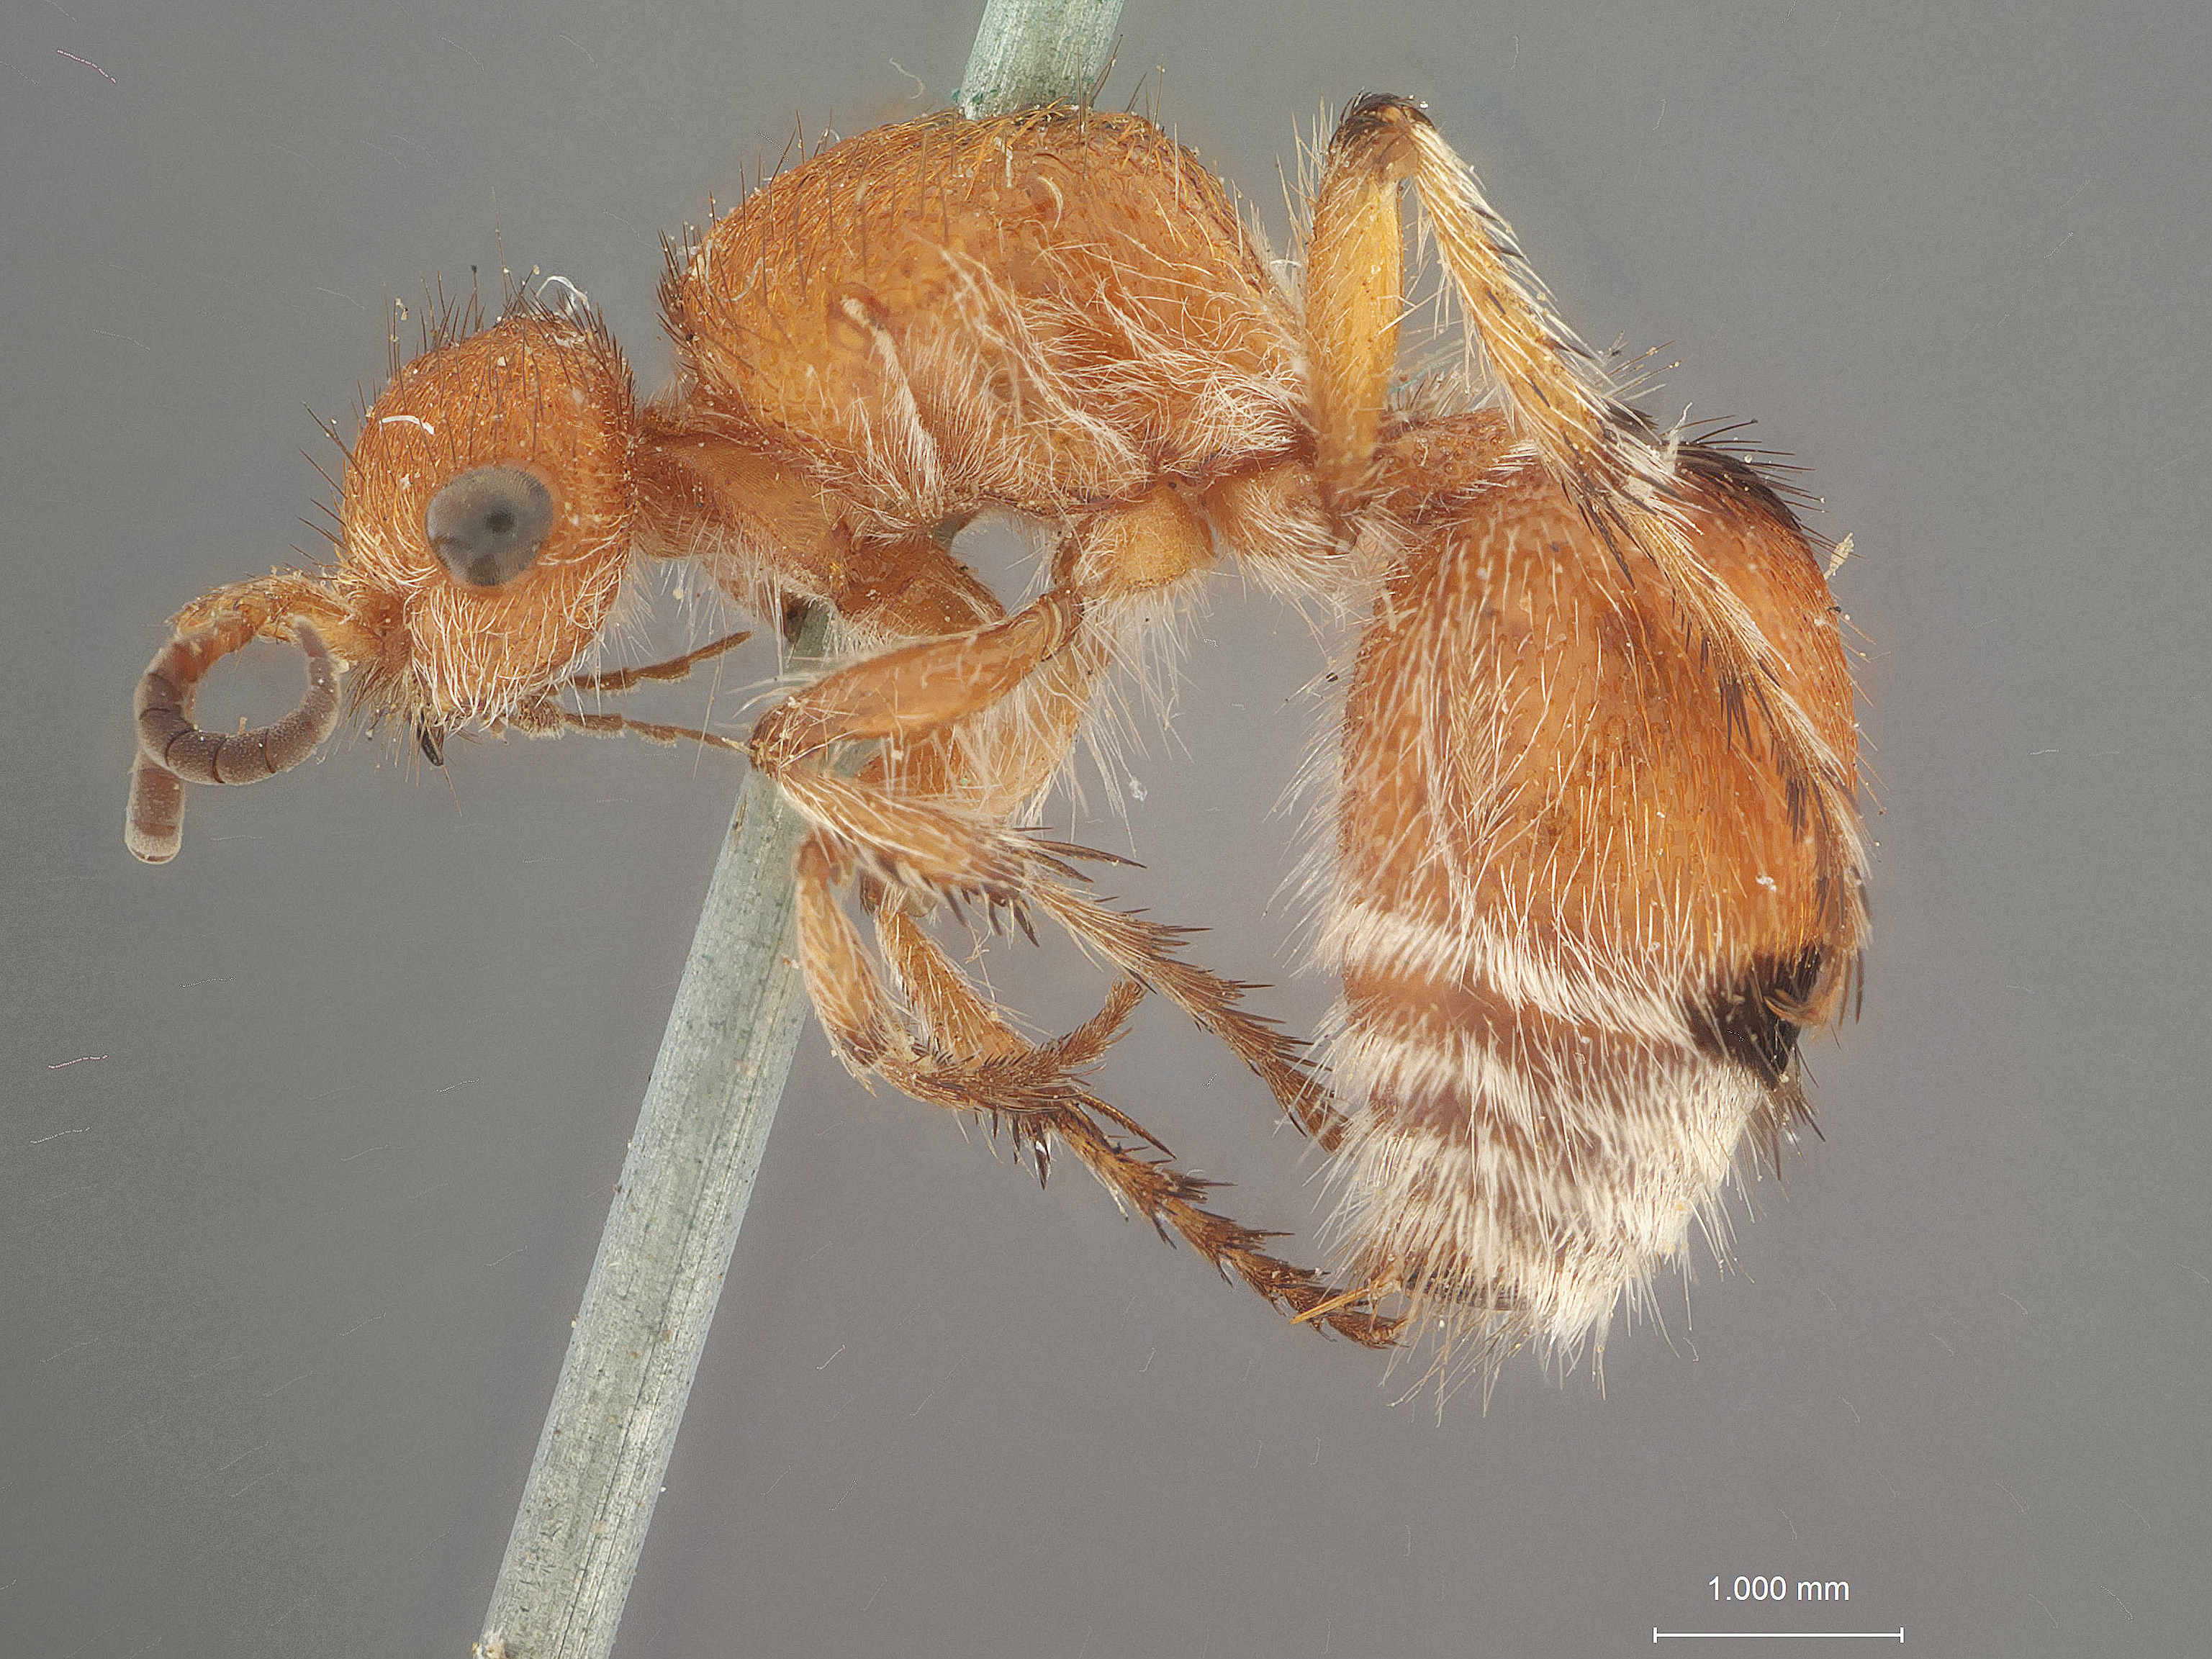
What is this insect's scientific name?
Dasymutilla mesillae
